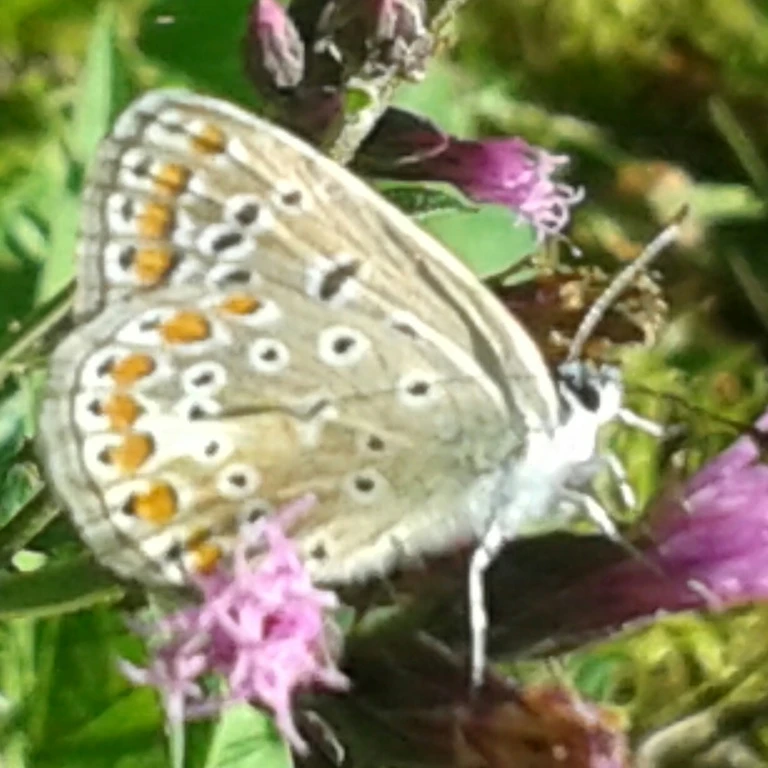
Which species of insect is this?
Polyommatus icarus
